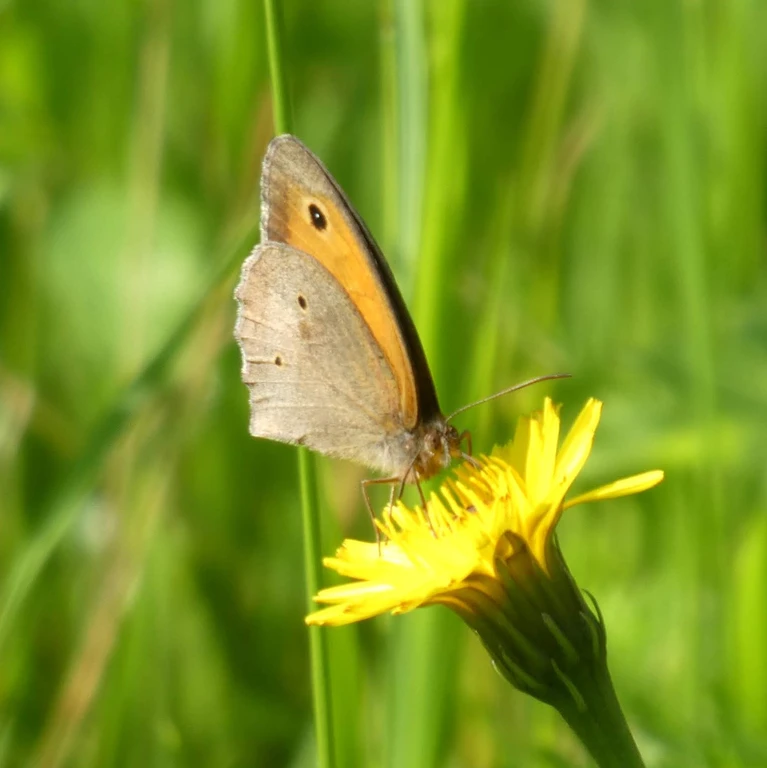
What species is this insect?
Maniola jurtina
